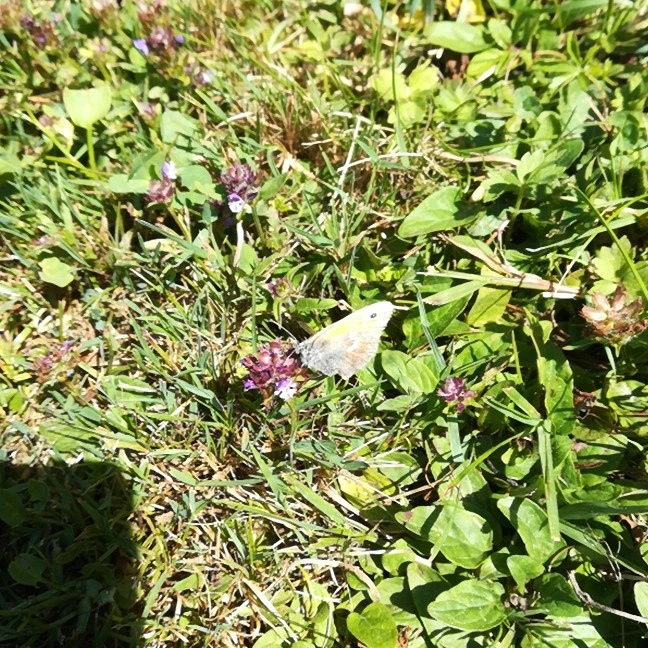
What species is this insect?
Coenonympha pamphilus
